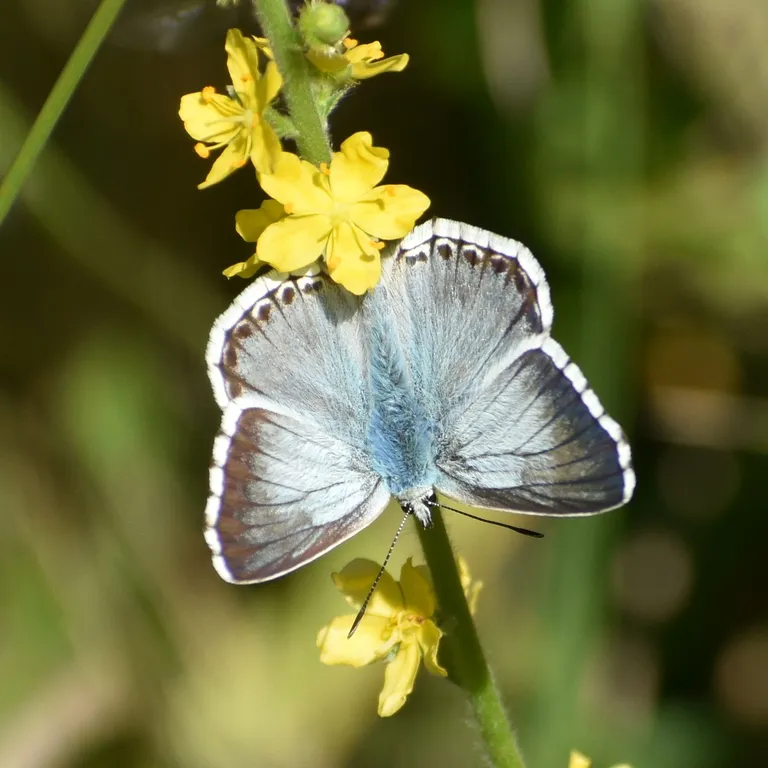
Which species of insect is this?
Lysandra coridon
